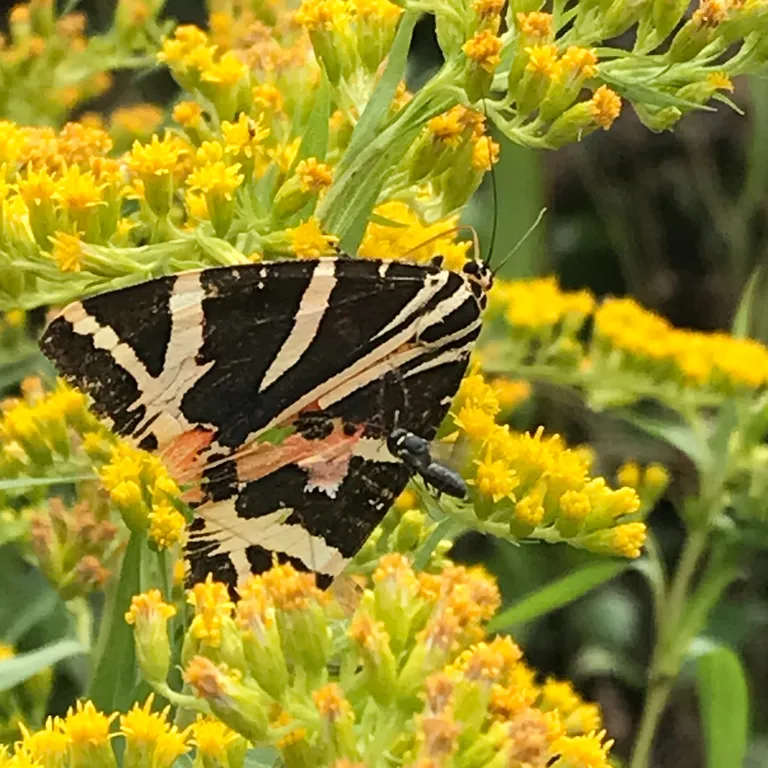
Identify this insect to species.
Euplagia quadripunctaria
